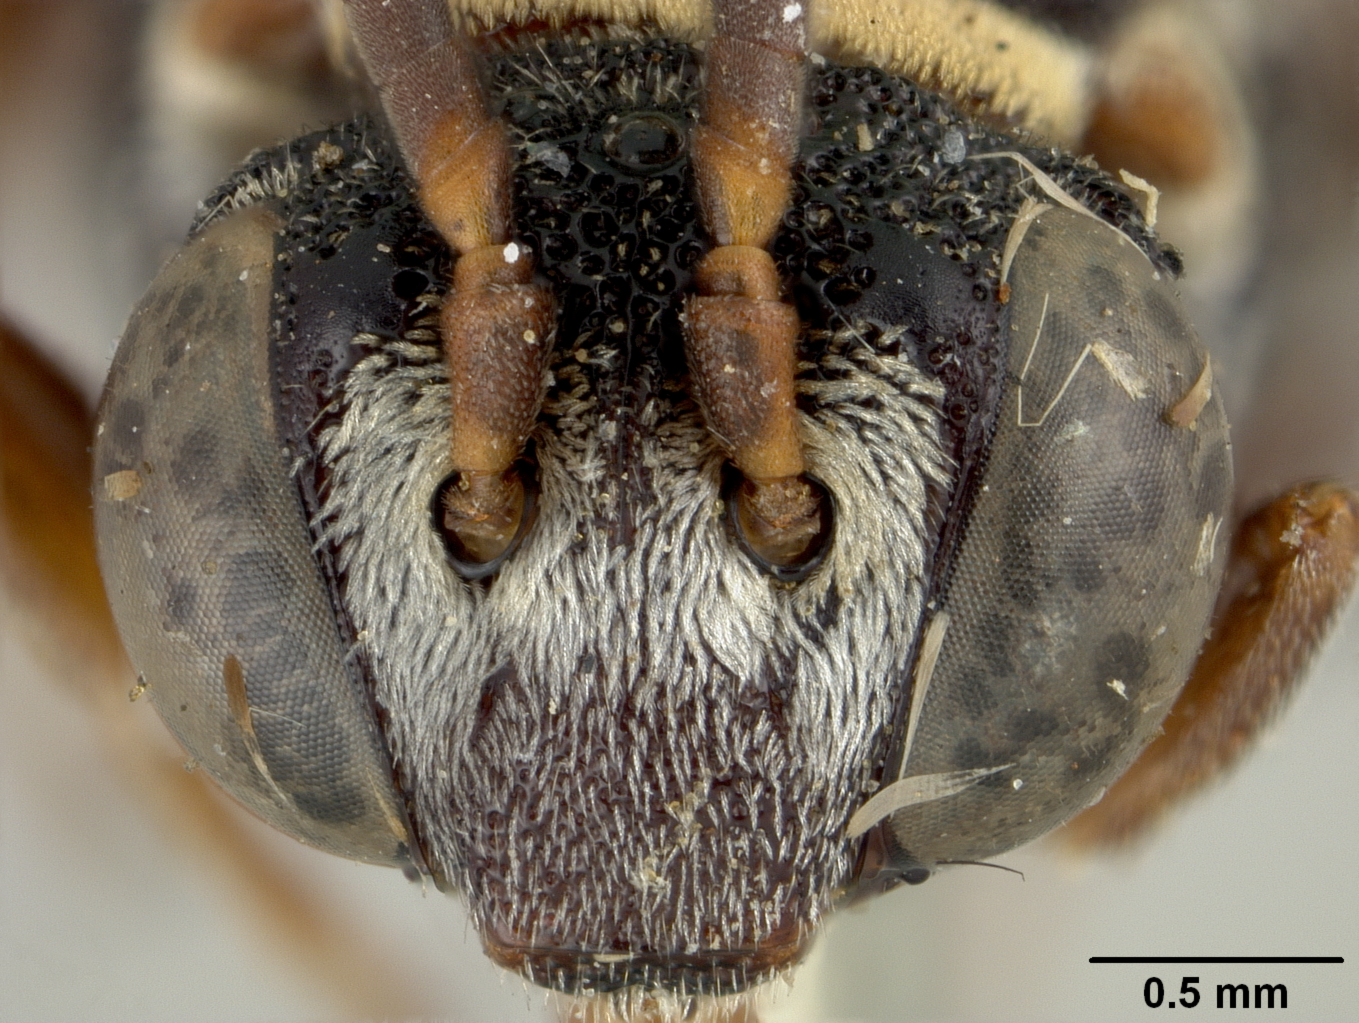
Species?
Epeolus bifasciatus
